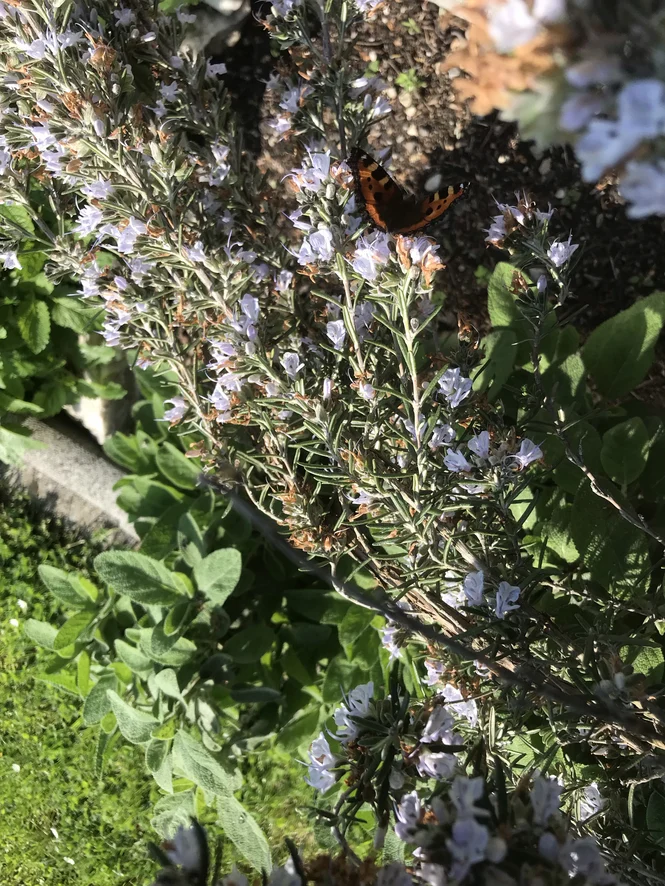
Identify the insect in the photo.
Aglais urticae
